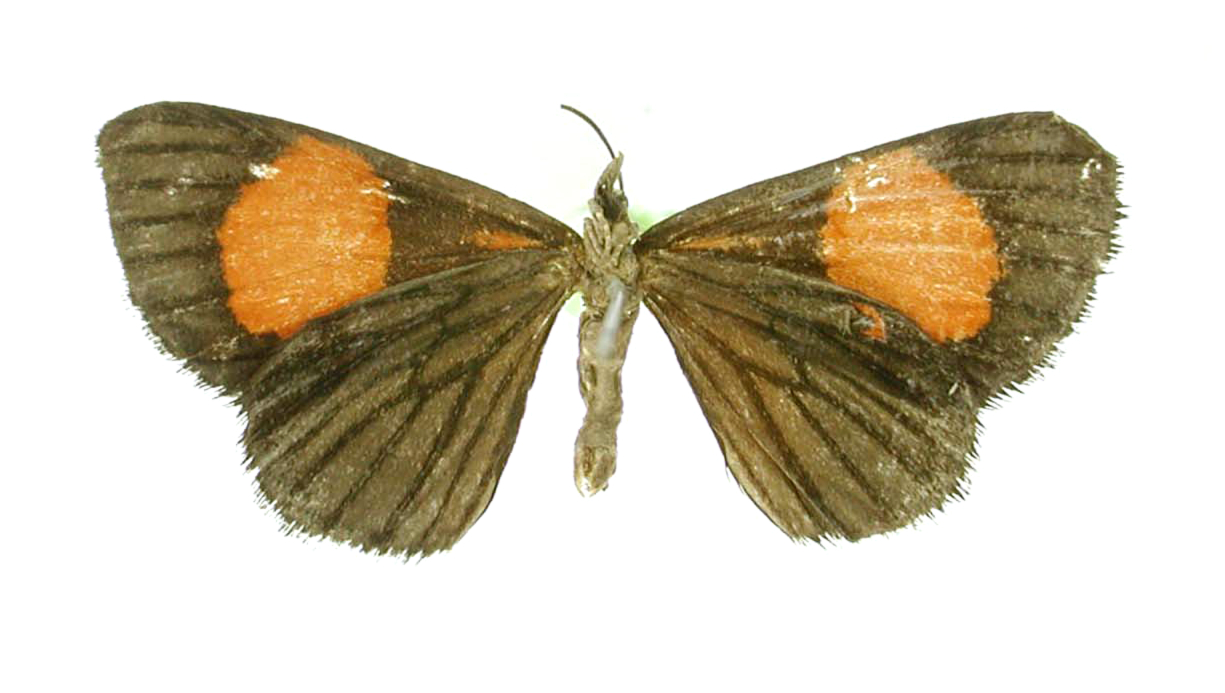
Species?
Mimomanes egregia
